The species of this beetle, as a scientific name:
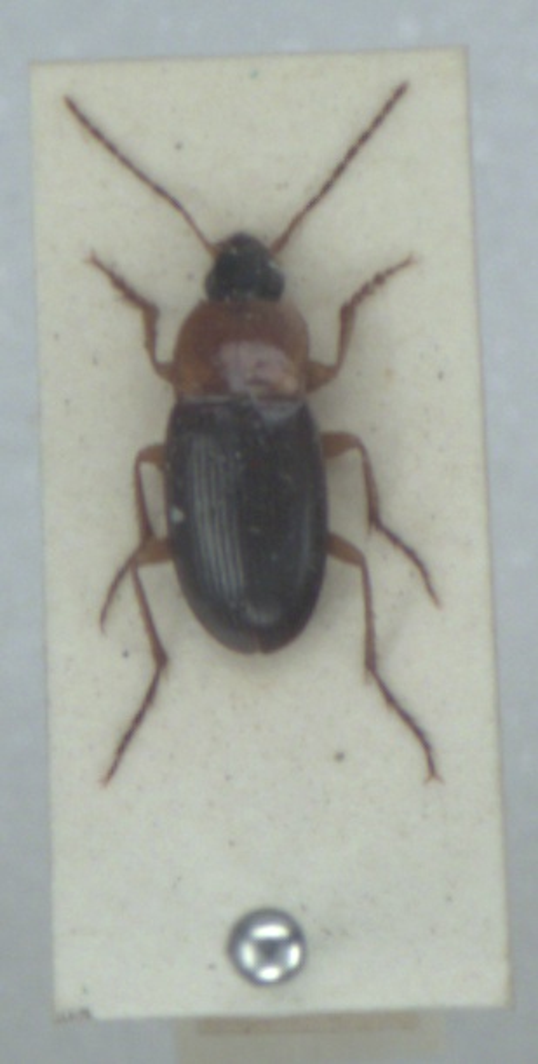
Calathus melanocephalus
